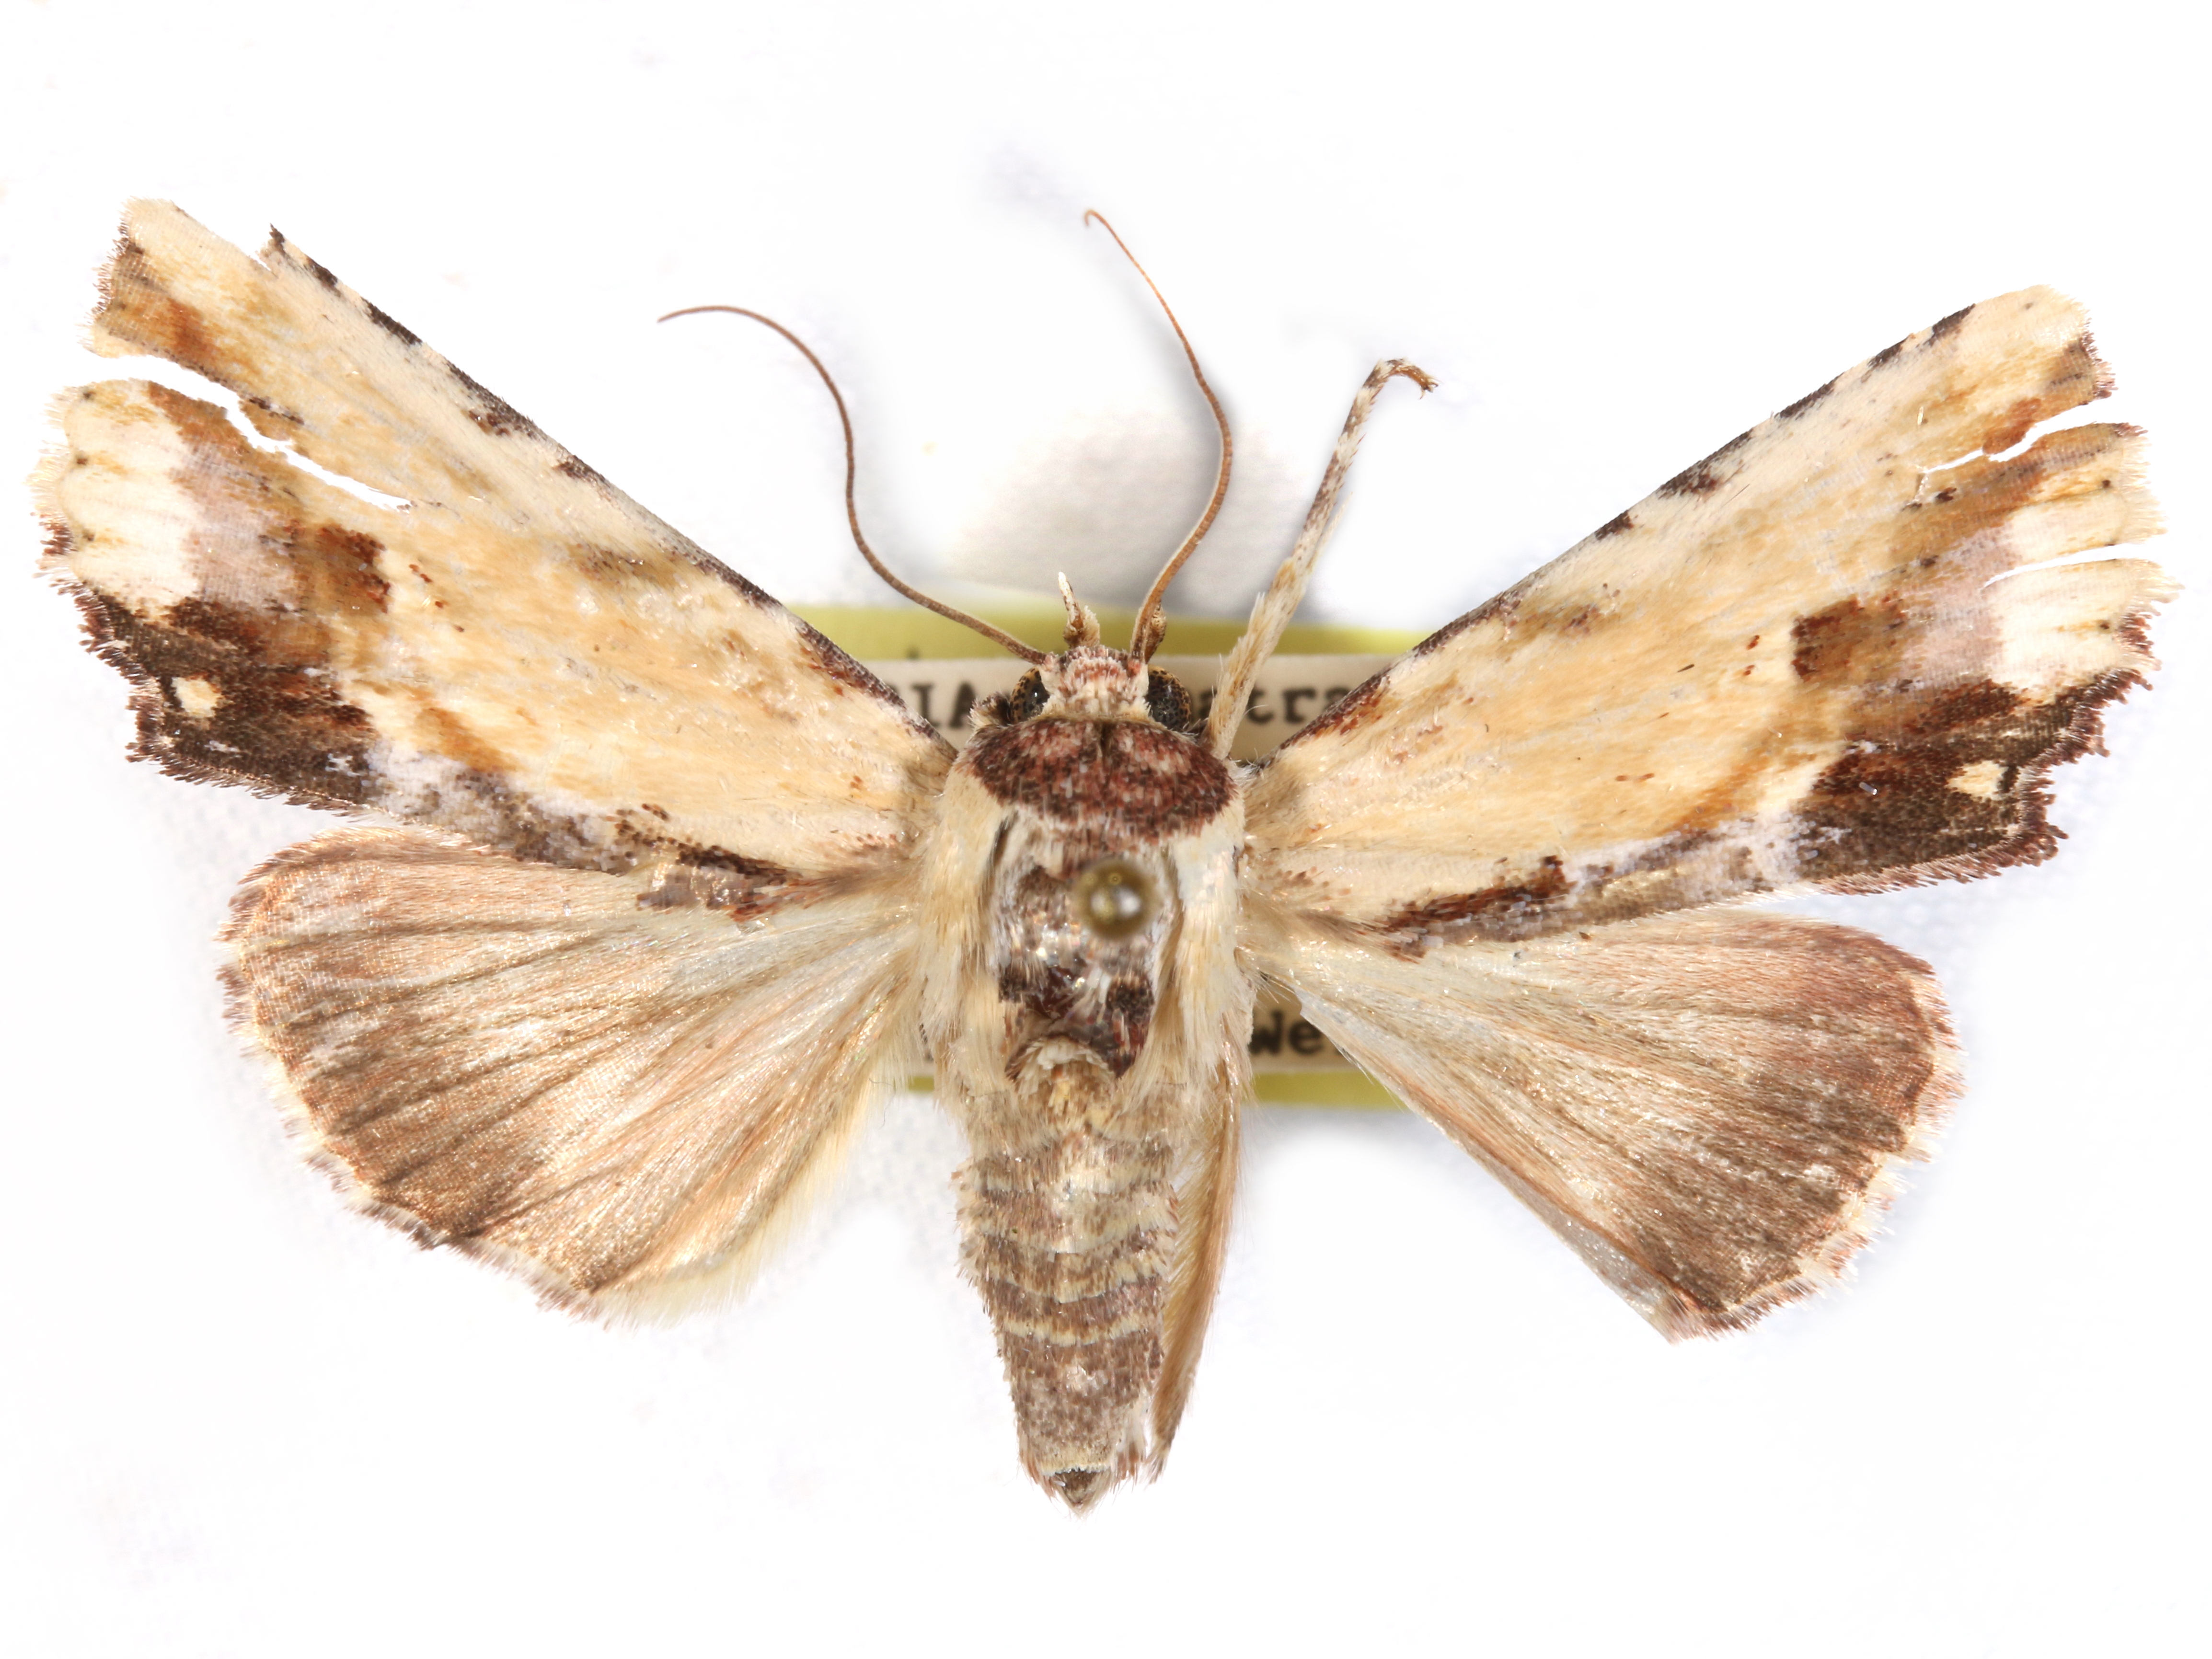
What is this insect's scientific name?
Bagada lignigera
